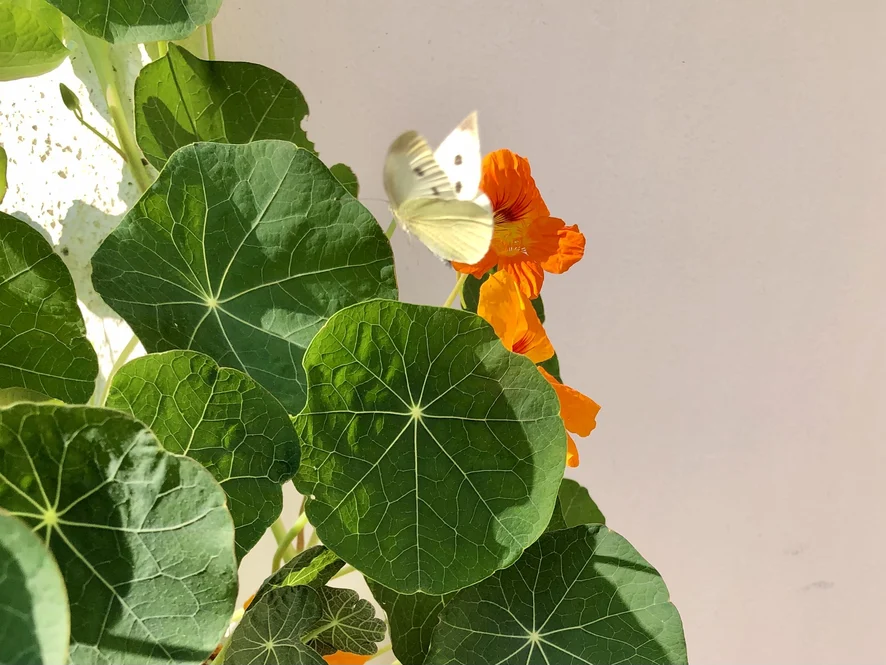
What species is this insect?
Pieris rapae
